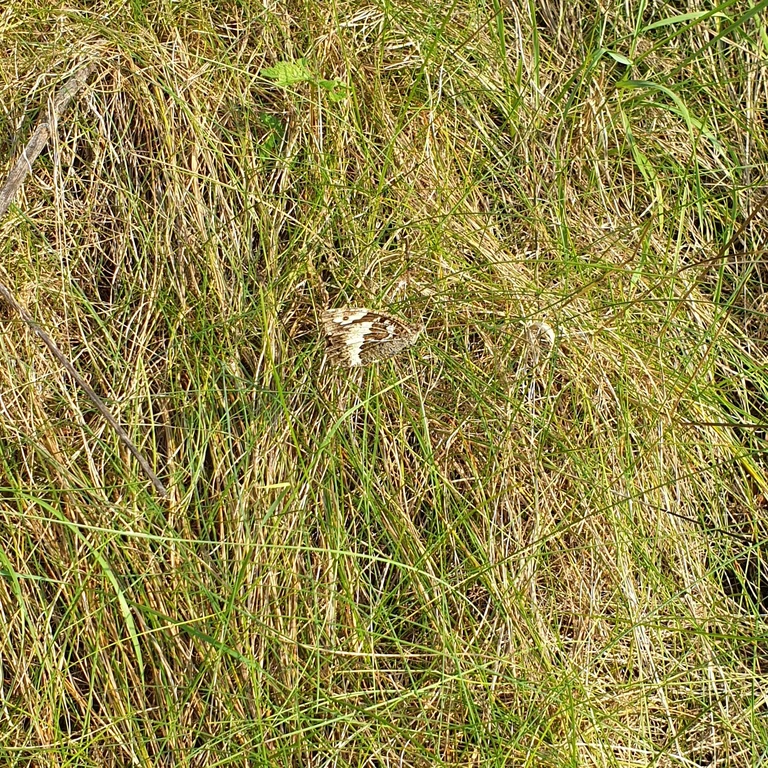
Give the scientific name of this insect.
Brintesia circe
